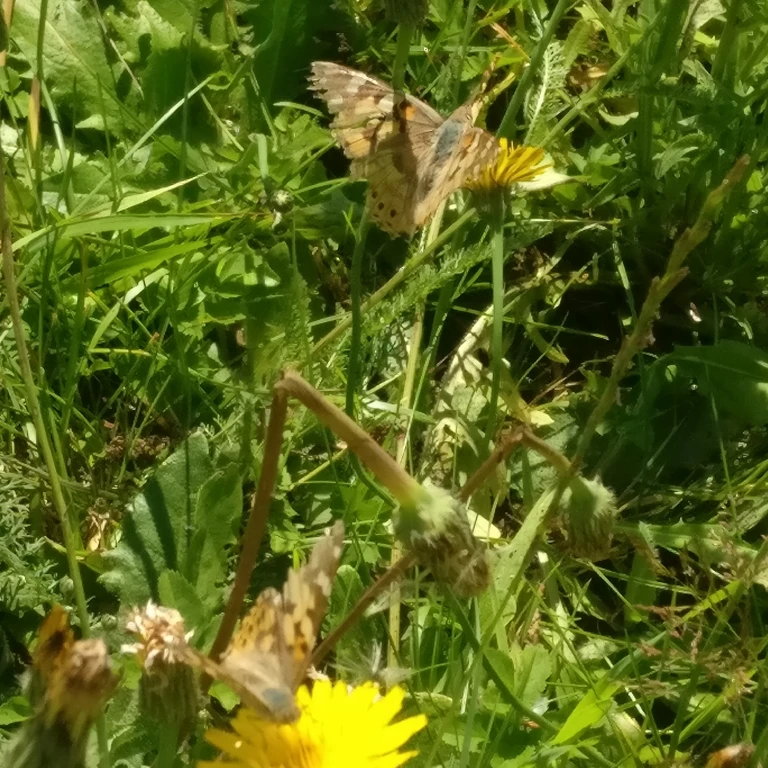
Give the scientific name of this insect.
Vanessa cardui
